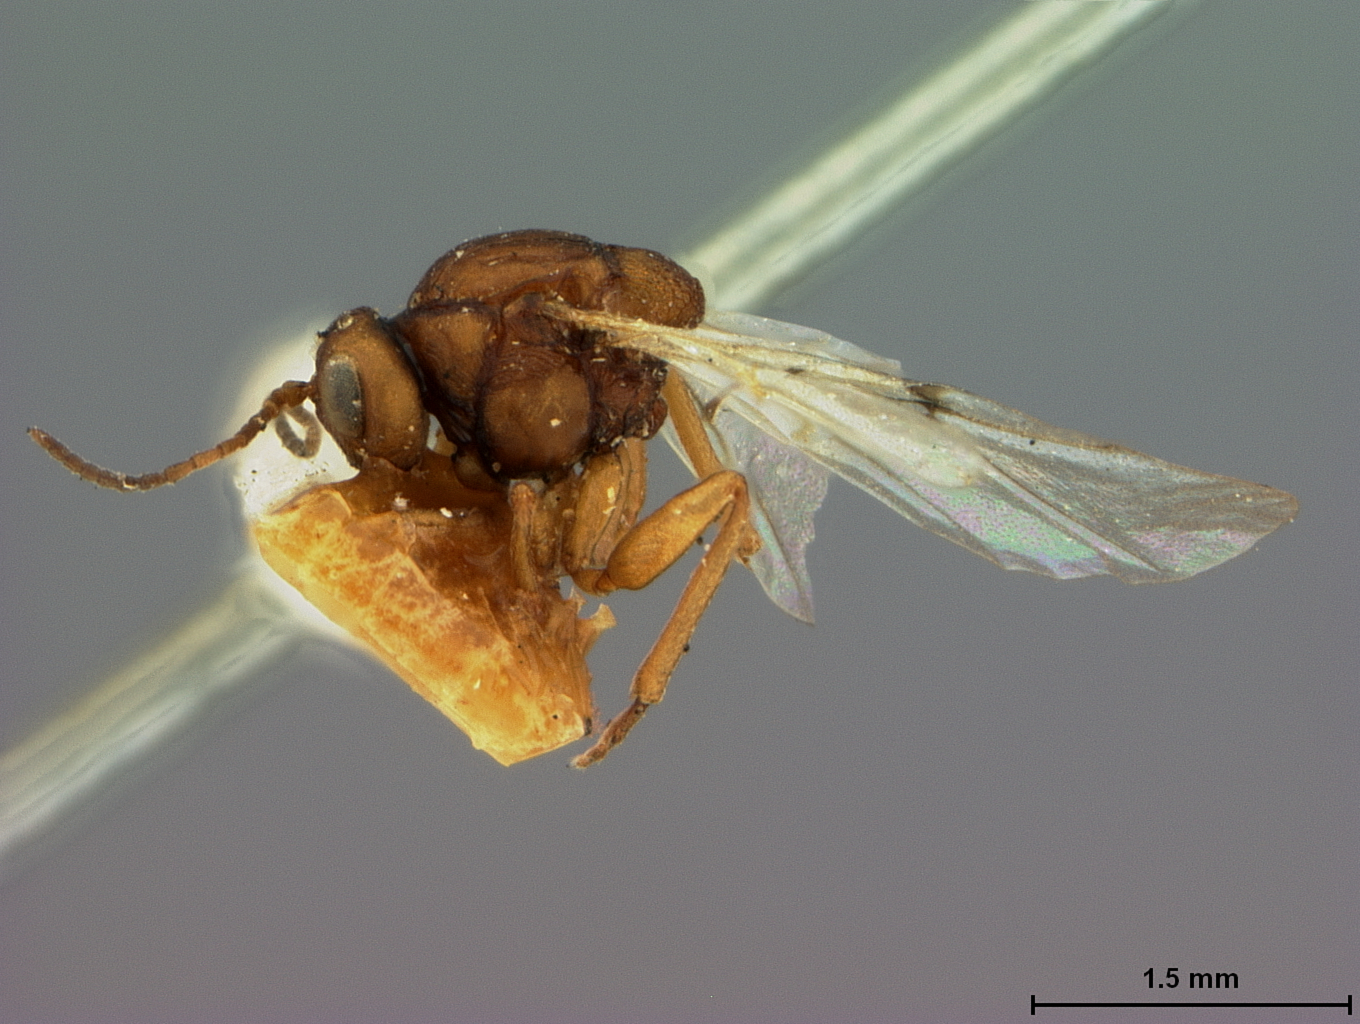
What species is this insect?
Cynips quercus
